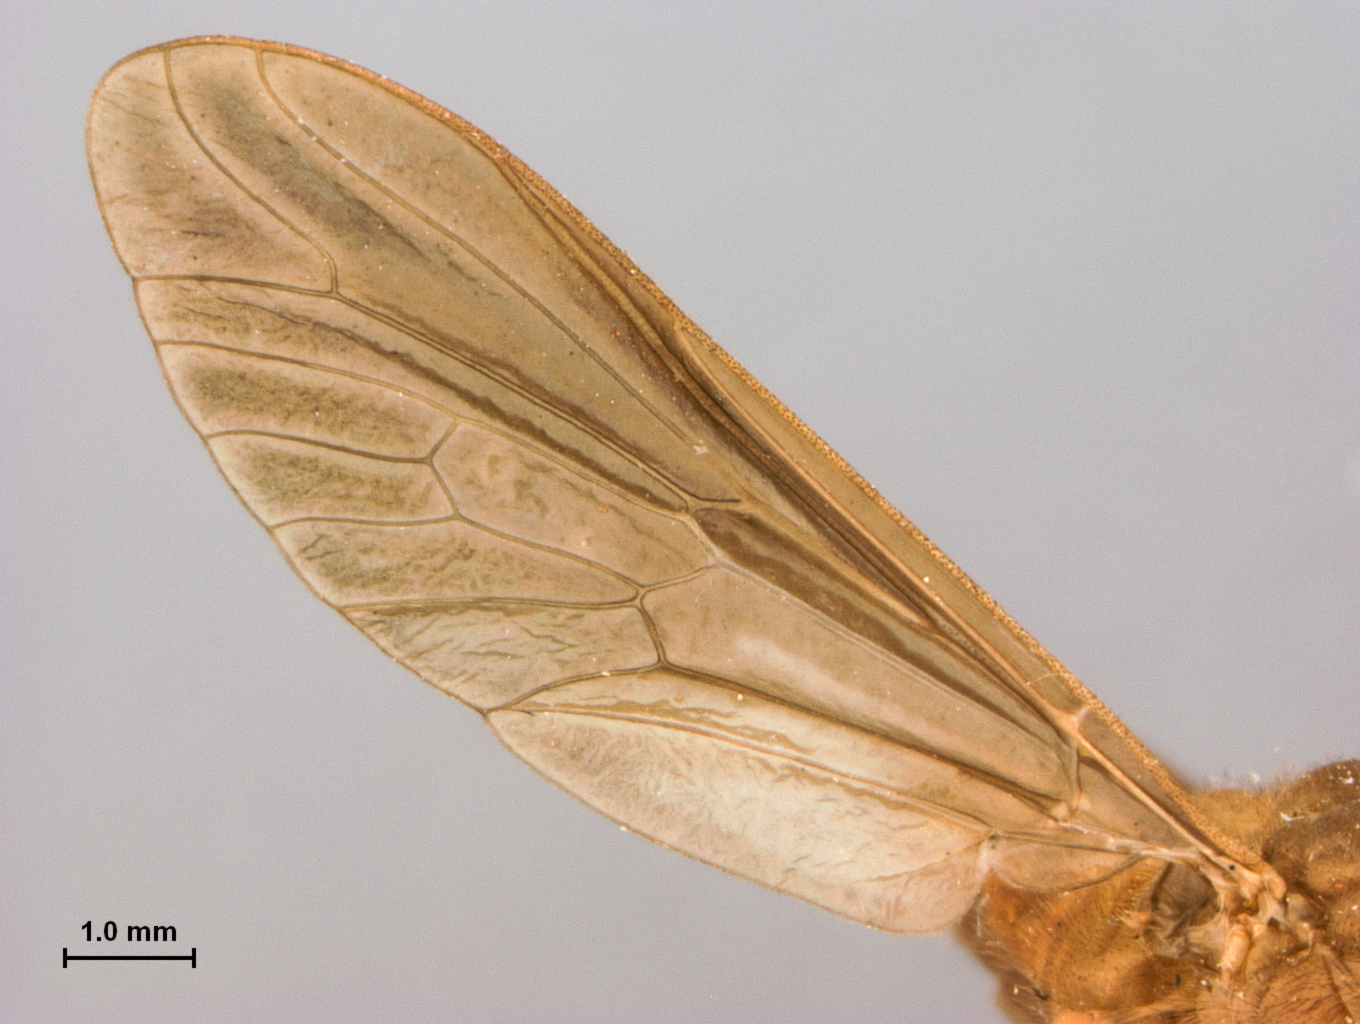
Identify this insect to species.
Merycomyia brunnea
